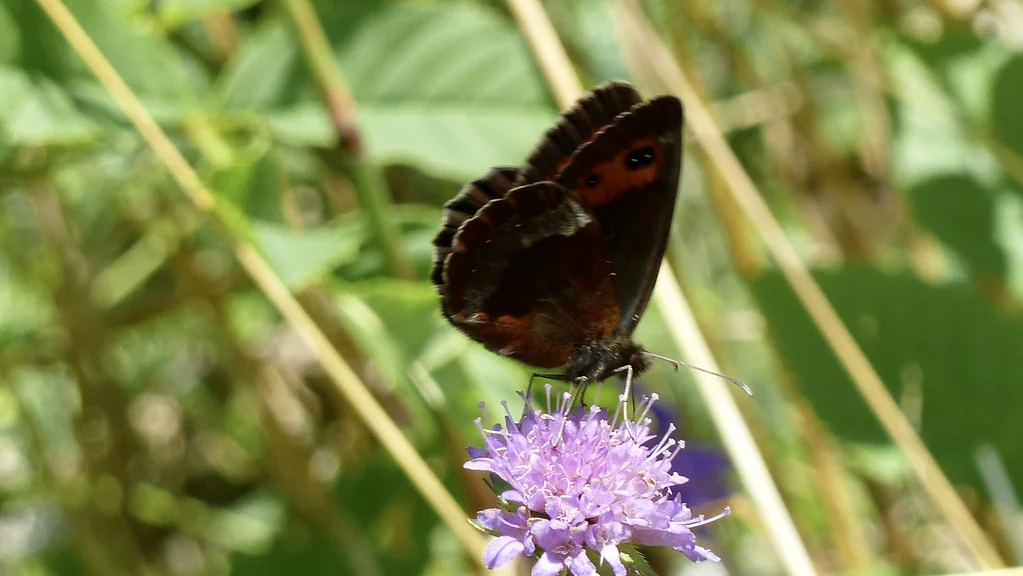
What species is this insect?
Erebia aethiops
